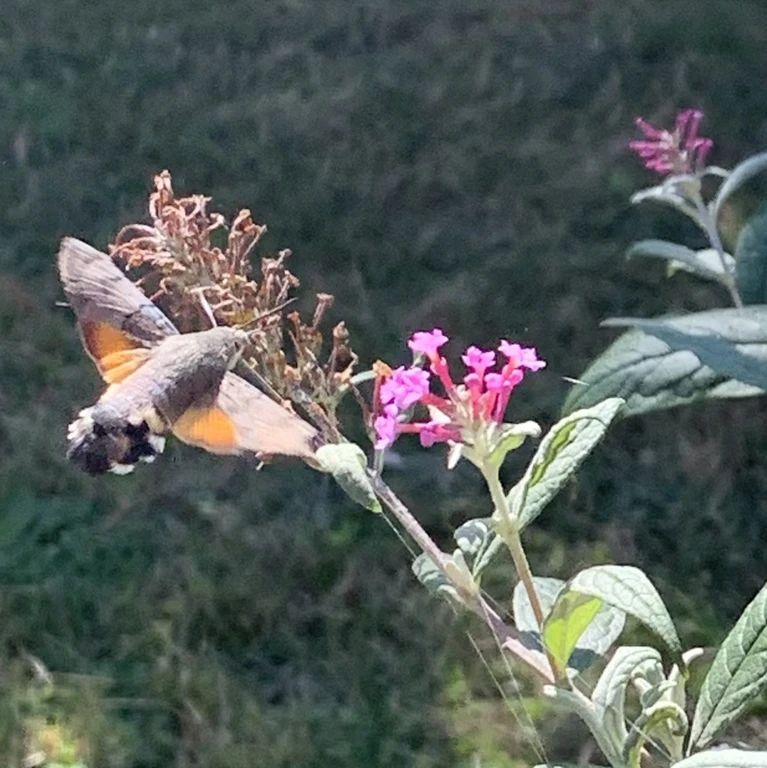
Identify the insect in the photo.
Macroglossum stellatarum
